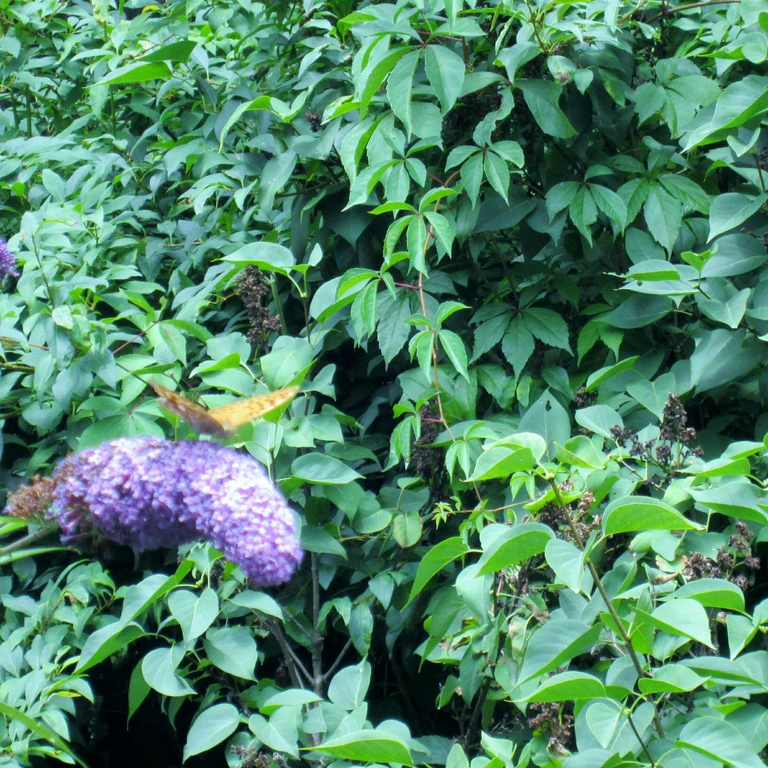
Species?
Argynnis paphia
